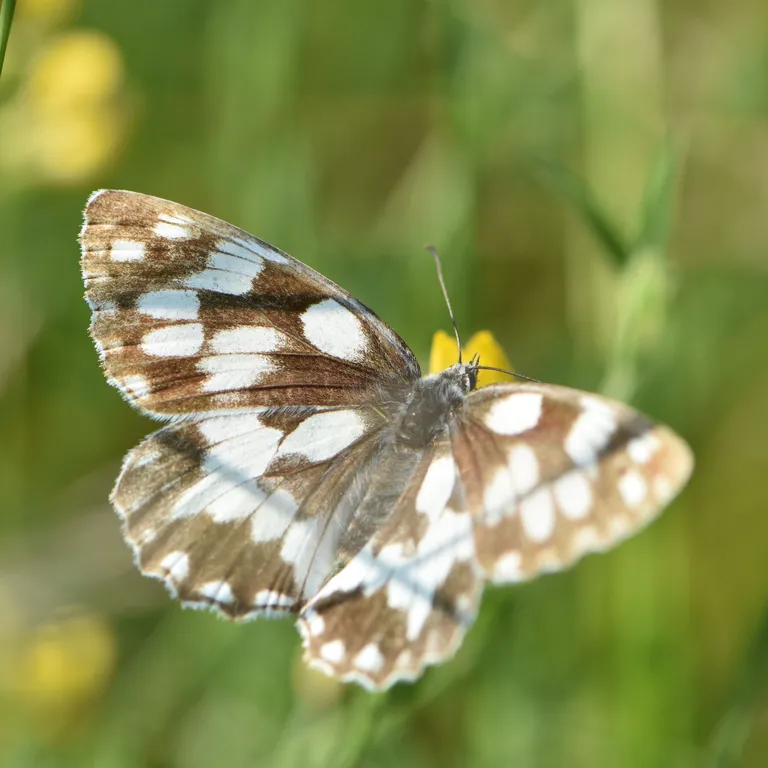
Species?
Melanargia galathea
